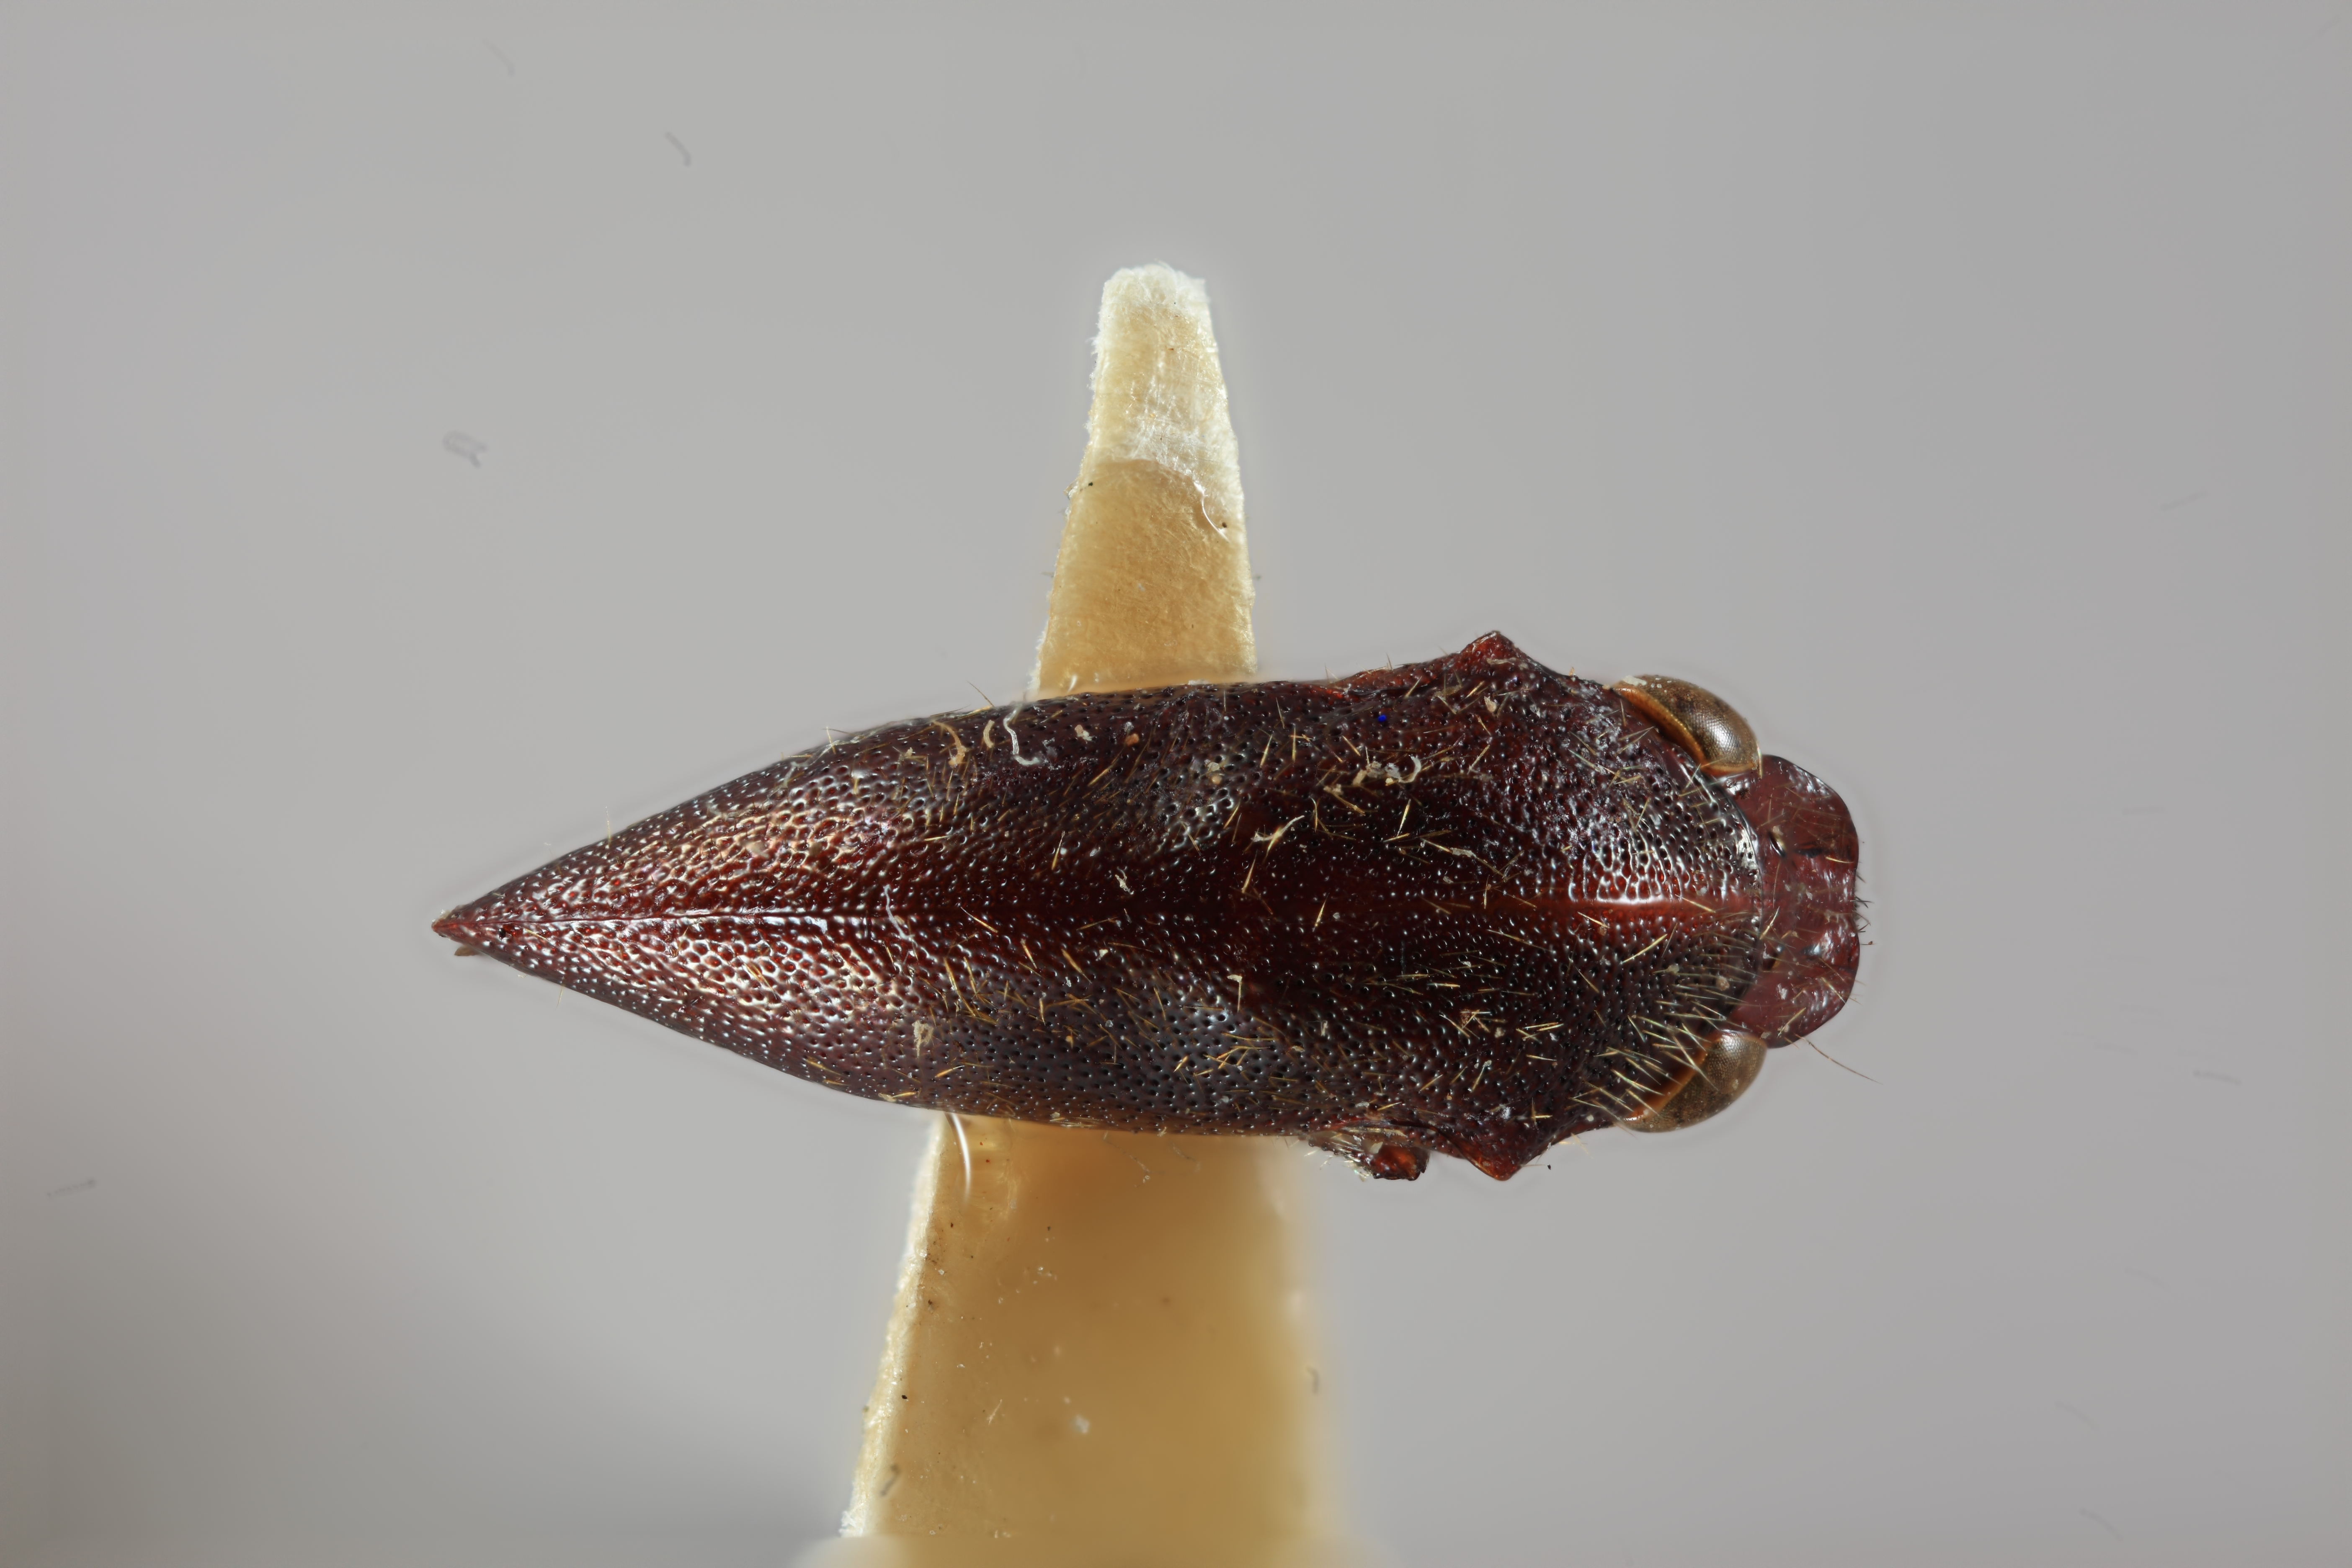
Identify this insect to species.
Tynelia nigra
